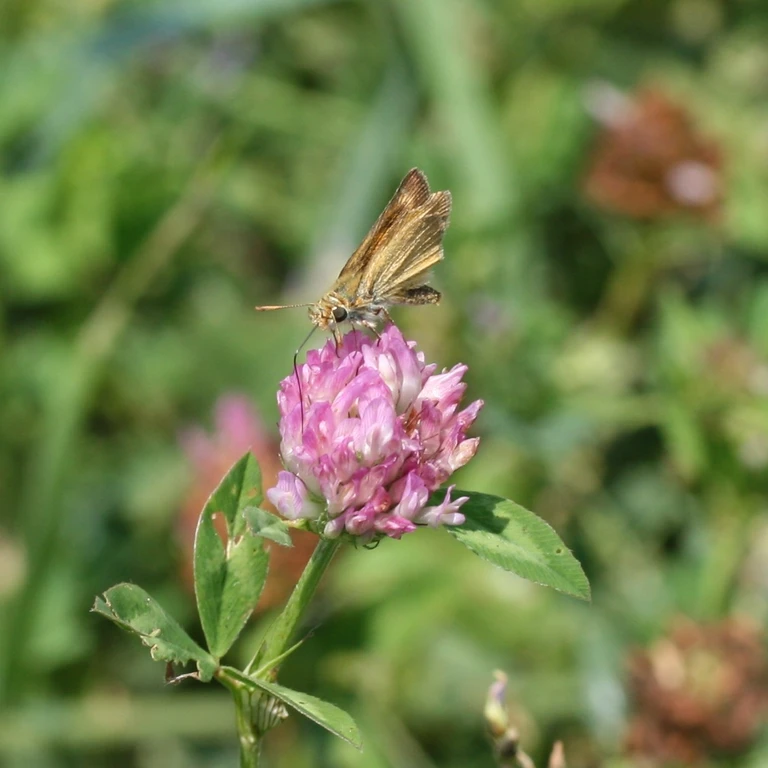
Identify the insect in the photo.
Thymelicus sylvestris
